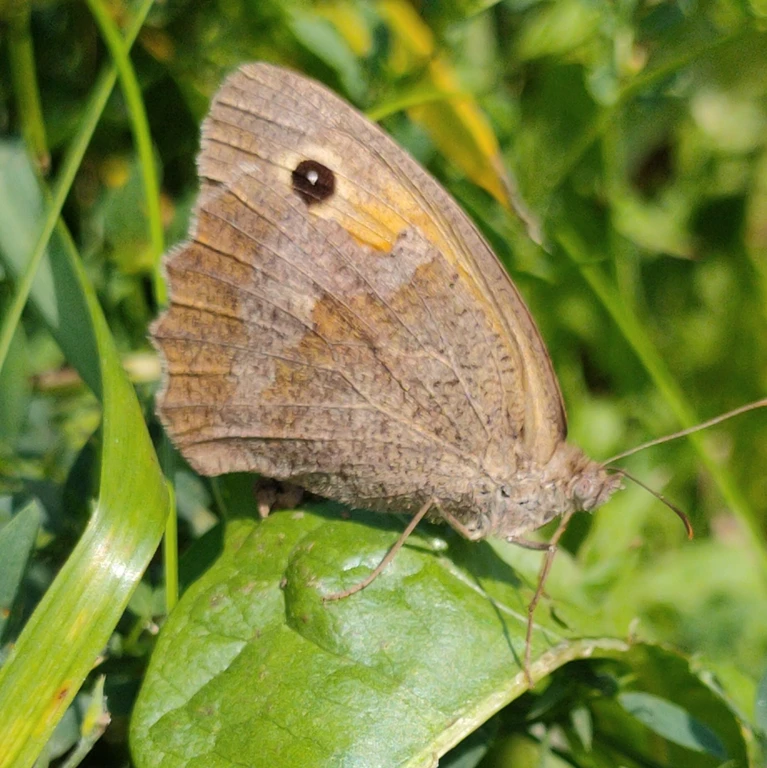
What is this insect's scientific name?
Maniola jurtina
